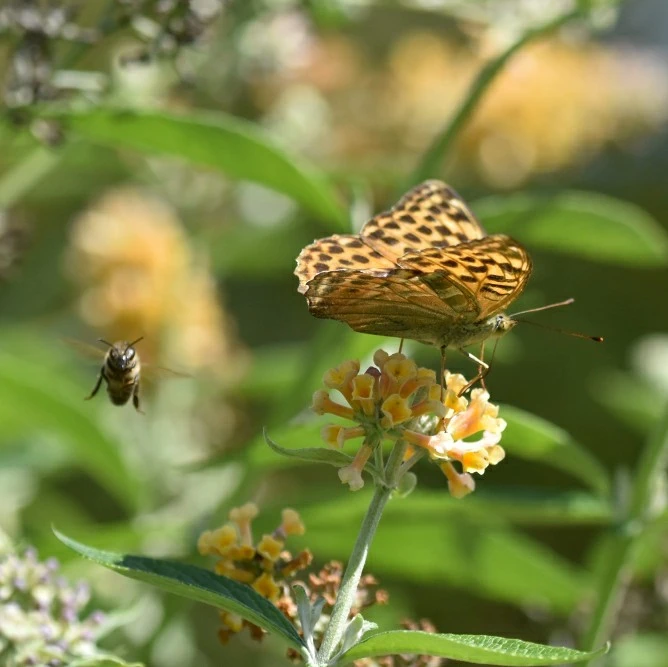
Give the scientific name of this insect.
Argynnis paphia
